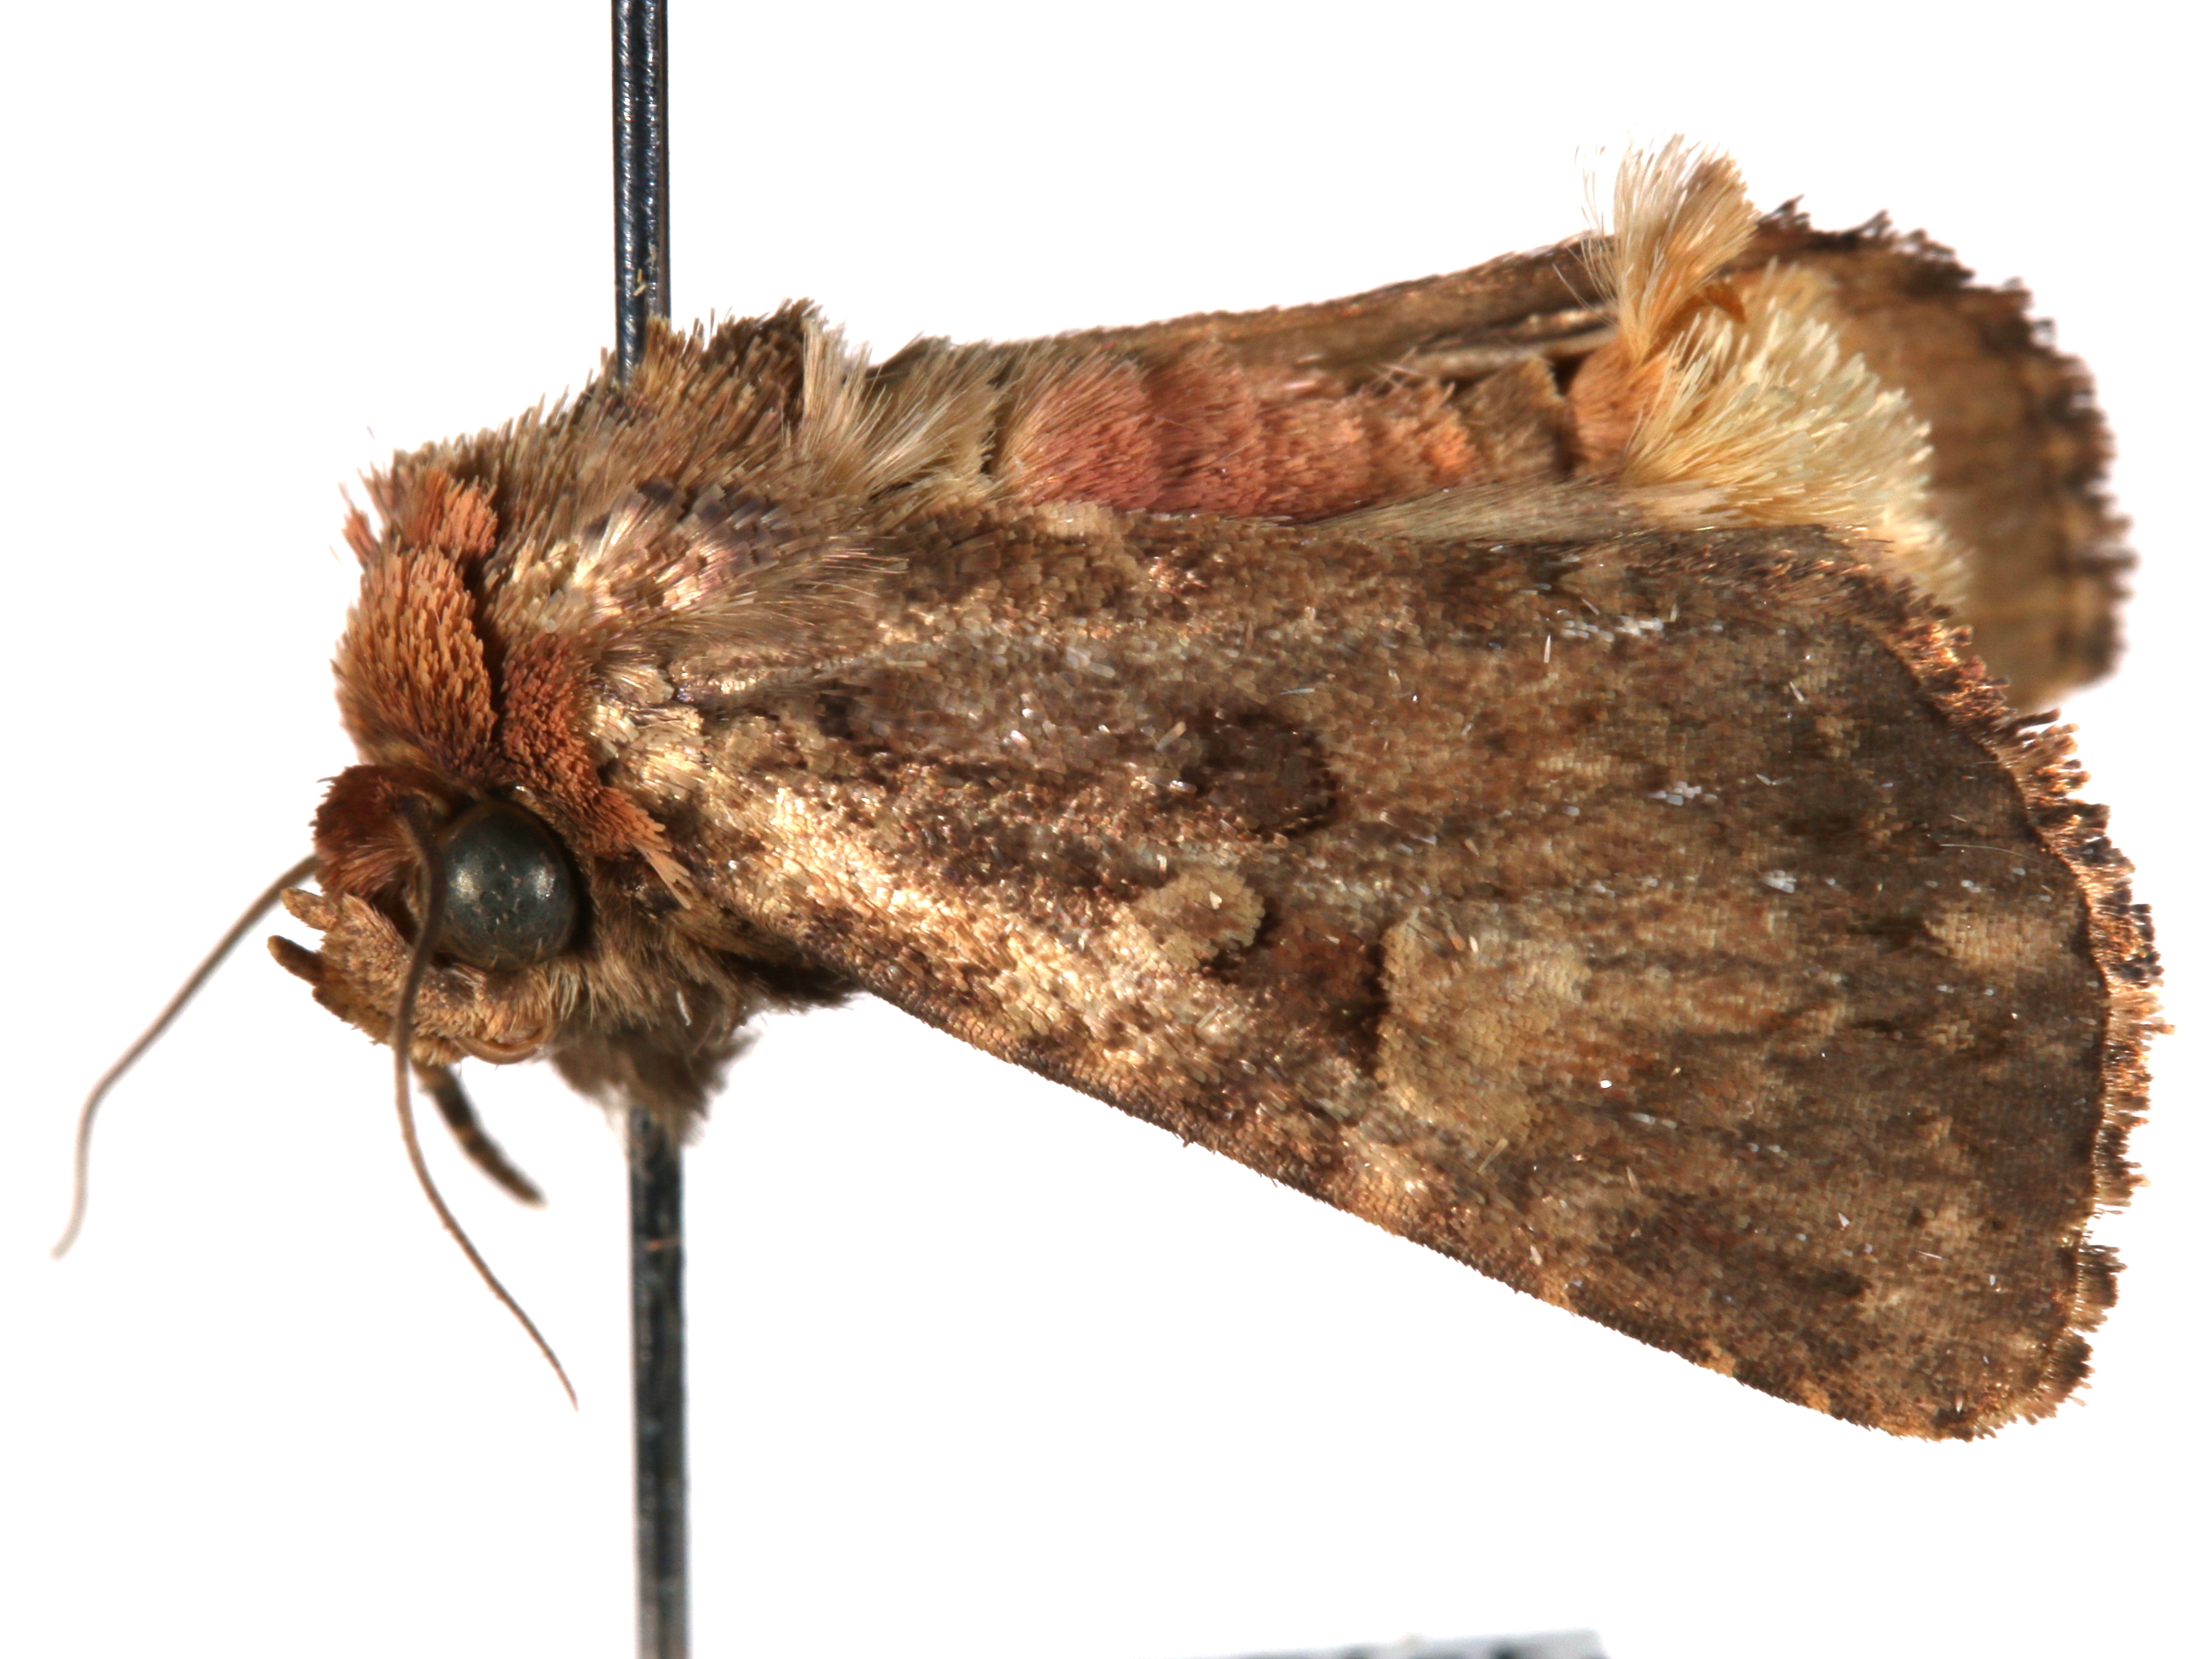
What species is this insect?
Feliniopsis distans
